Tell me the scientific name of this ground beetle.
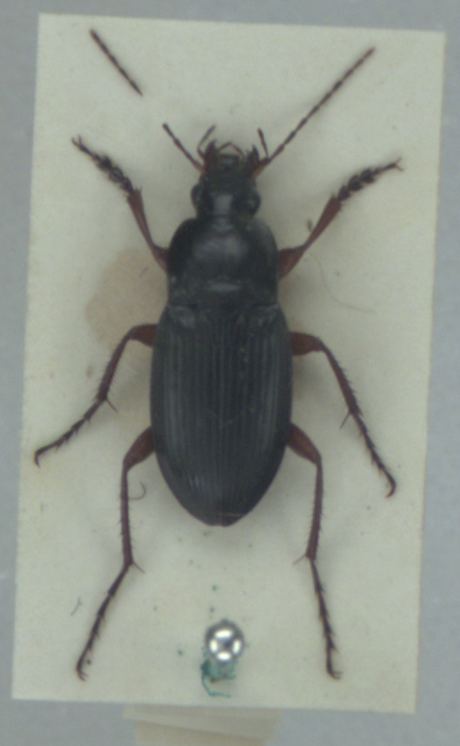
Calathus fuscipes
